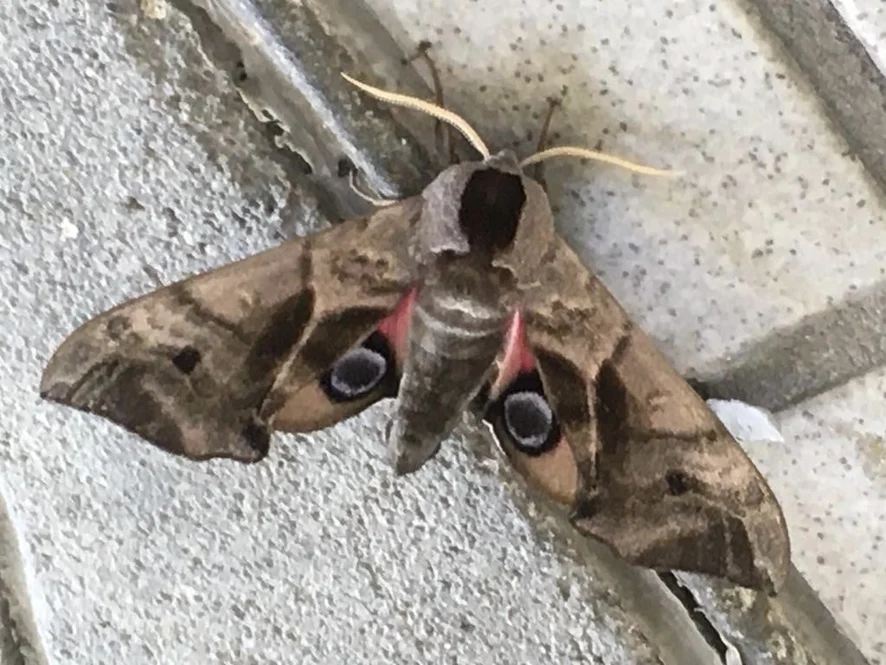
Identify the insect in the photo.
Smerinthus ocellata
